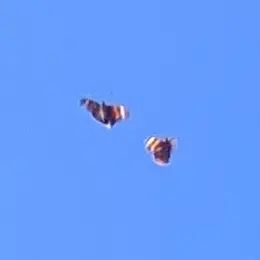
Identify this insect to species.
Vanessa atalanta
